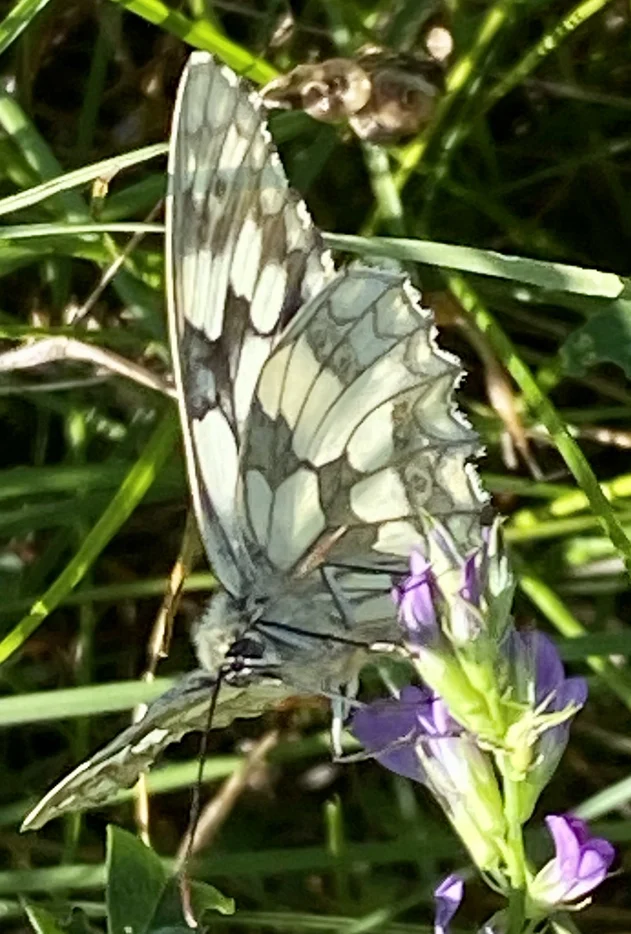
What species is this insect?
Melanargia galathea
